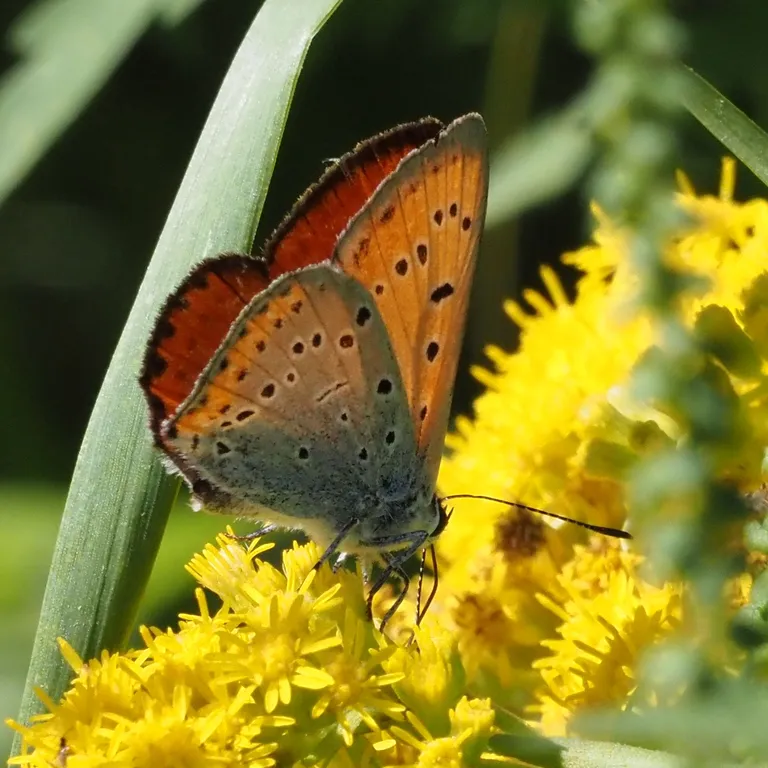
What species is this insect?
Lycaena dispar
